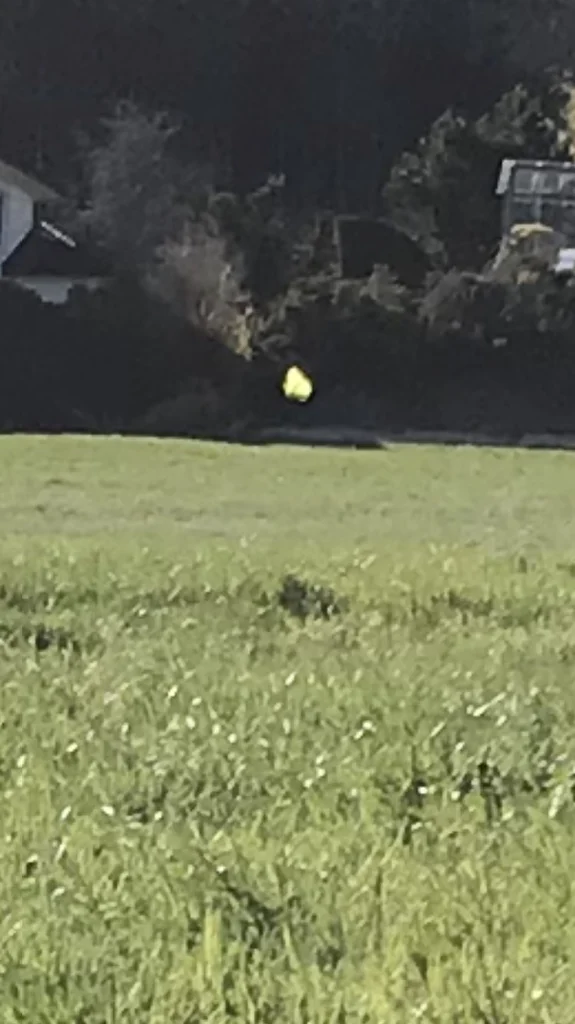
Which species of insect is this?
Gonepteryx rhamni
